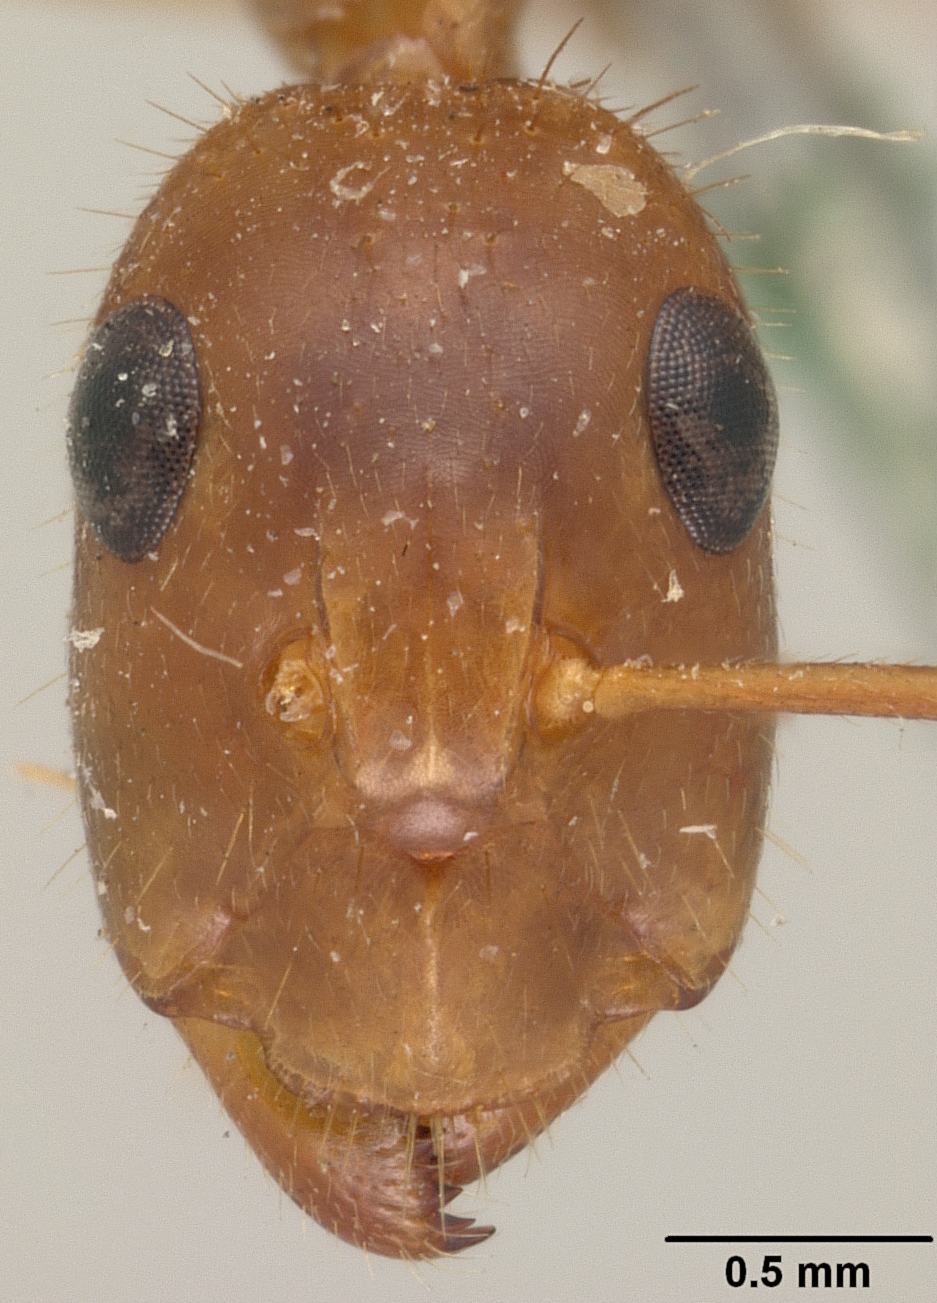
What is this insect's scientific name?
Camponotus maculatus
